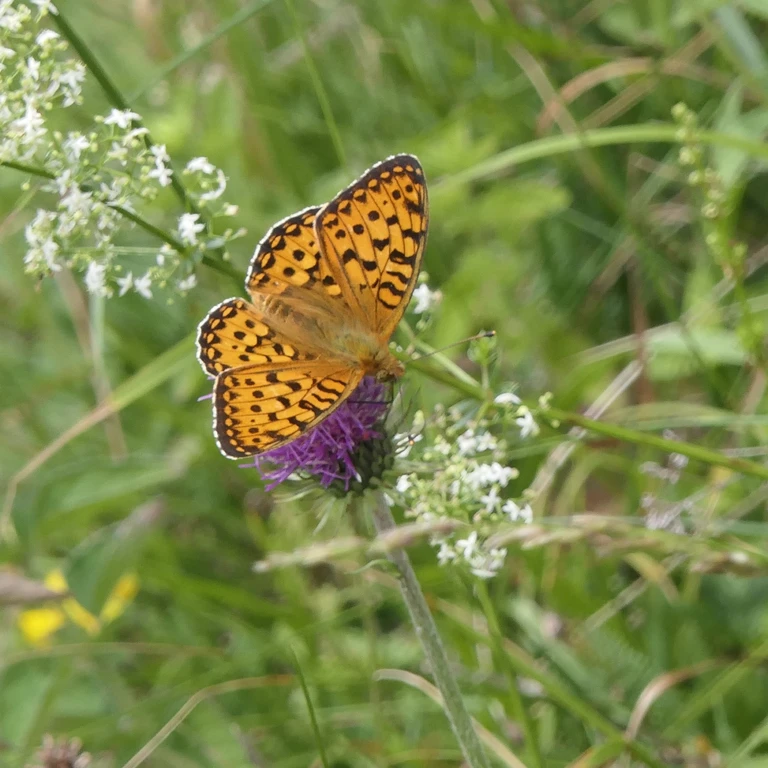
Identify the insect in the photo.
Speyeria aglaja
